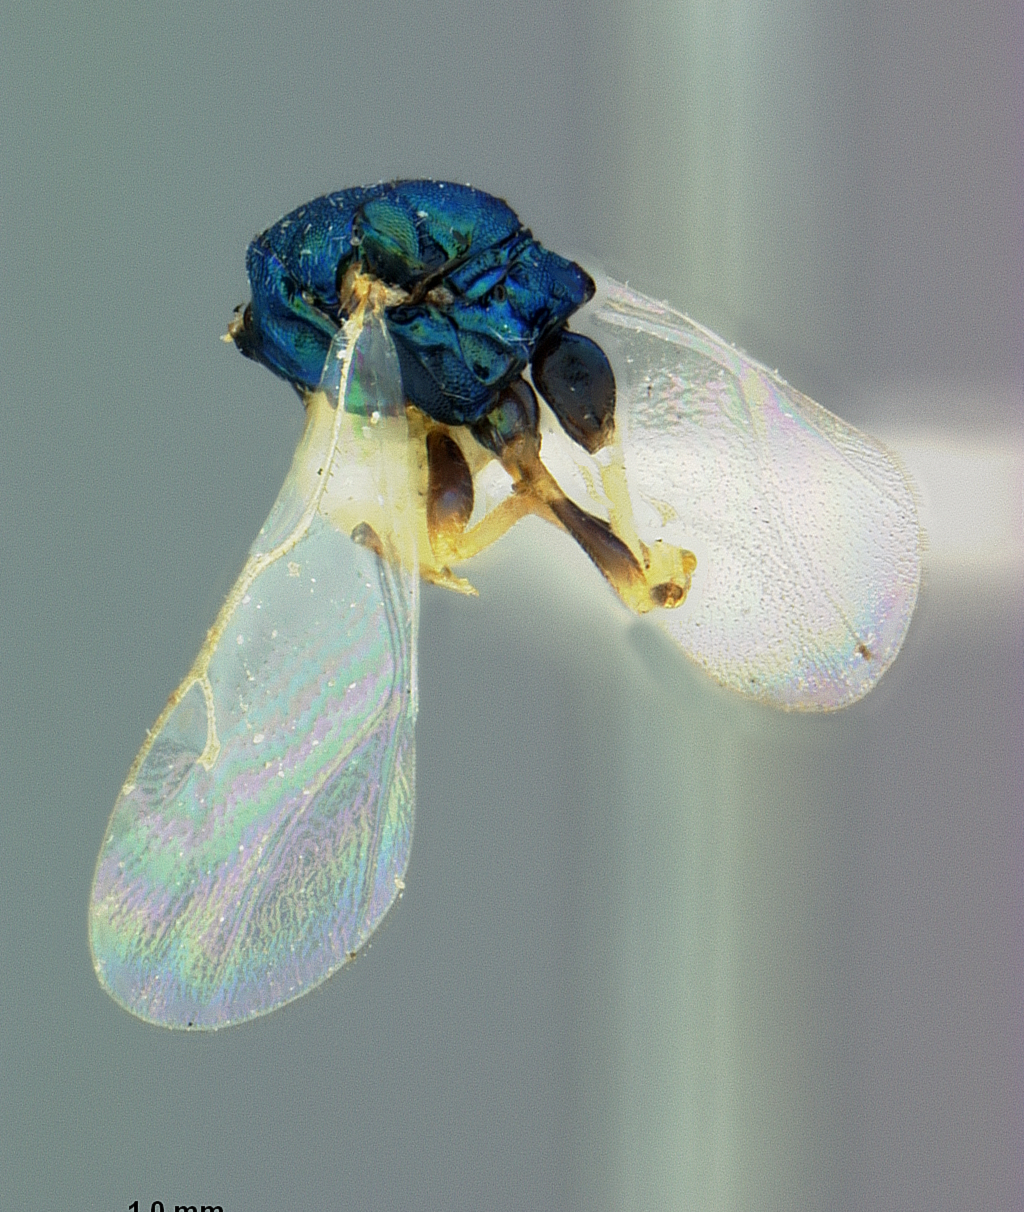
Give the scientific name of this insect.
Catolaccus anthonomi
